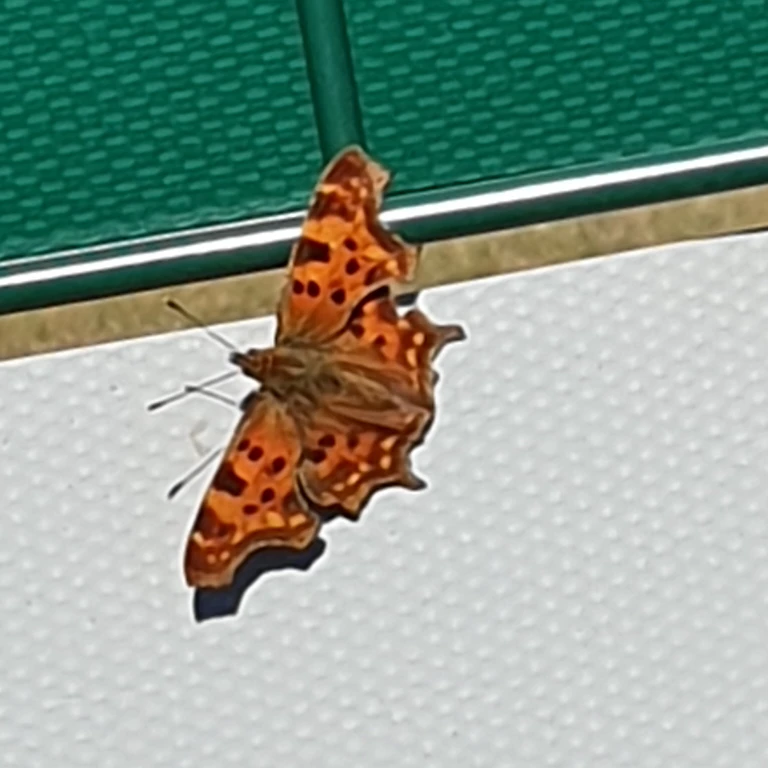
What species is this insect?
Polygonia c-album
